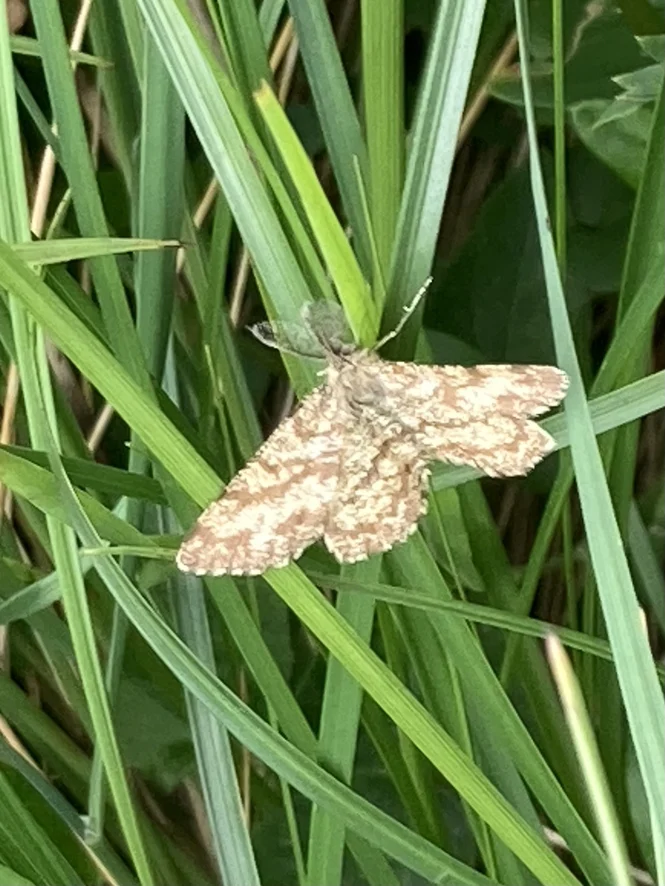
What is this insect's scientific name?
Ematurga atomaria
